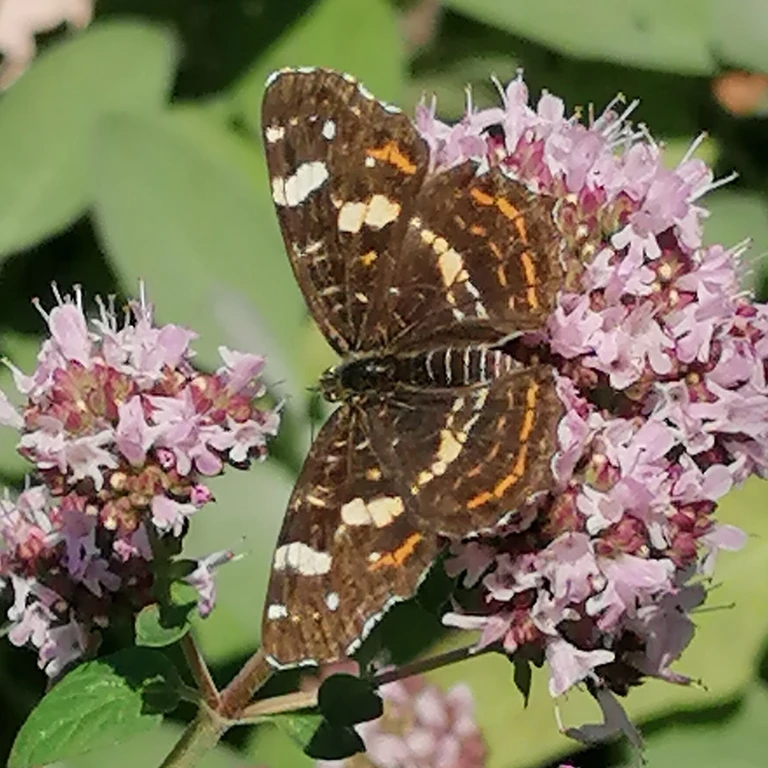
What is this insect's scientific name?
Araschnia levana
